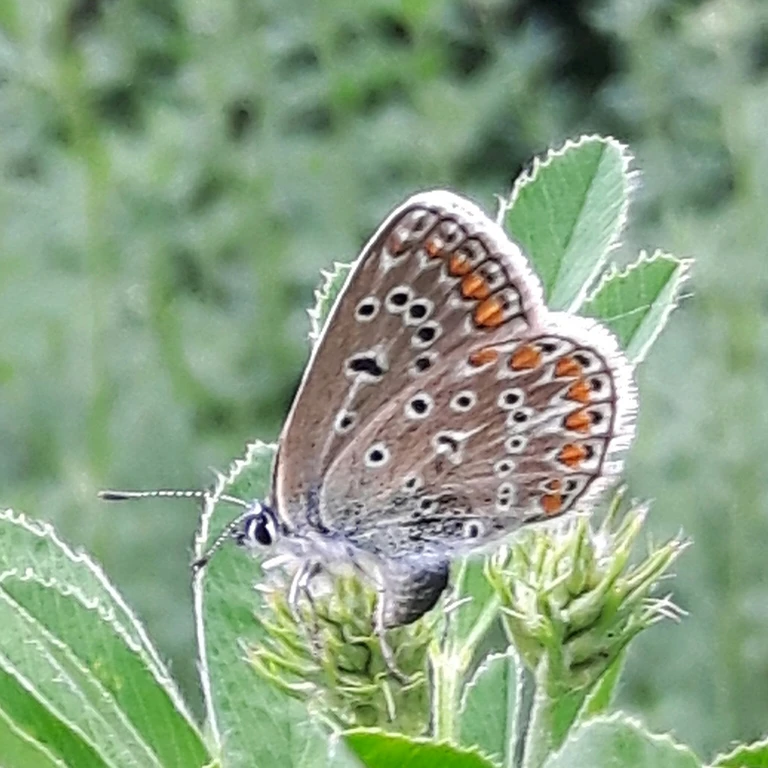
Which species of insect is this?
Polyommatus icarus
